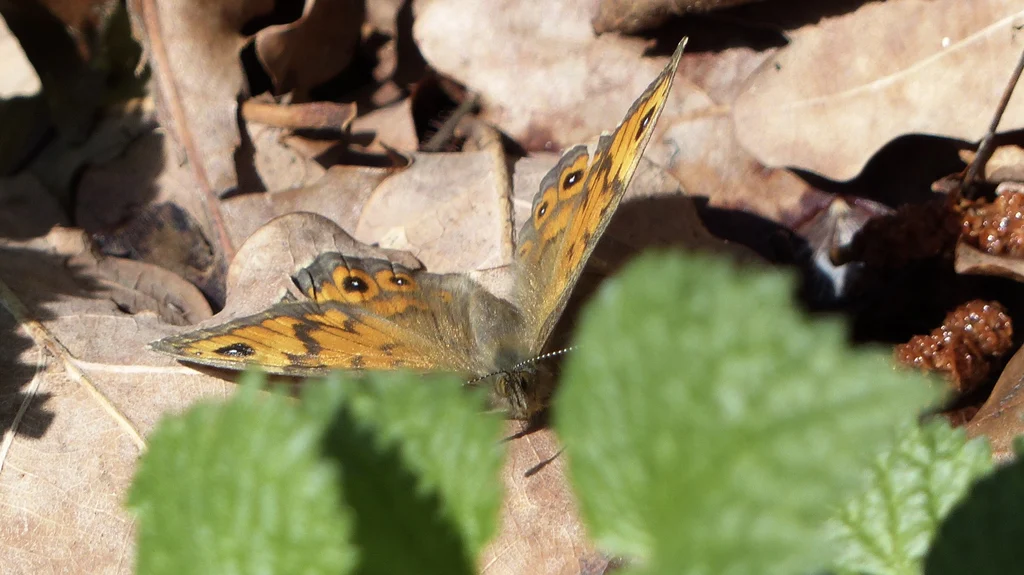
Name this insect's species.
Lasiommata megera (also Pararge megera)
